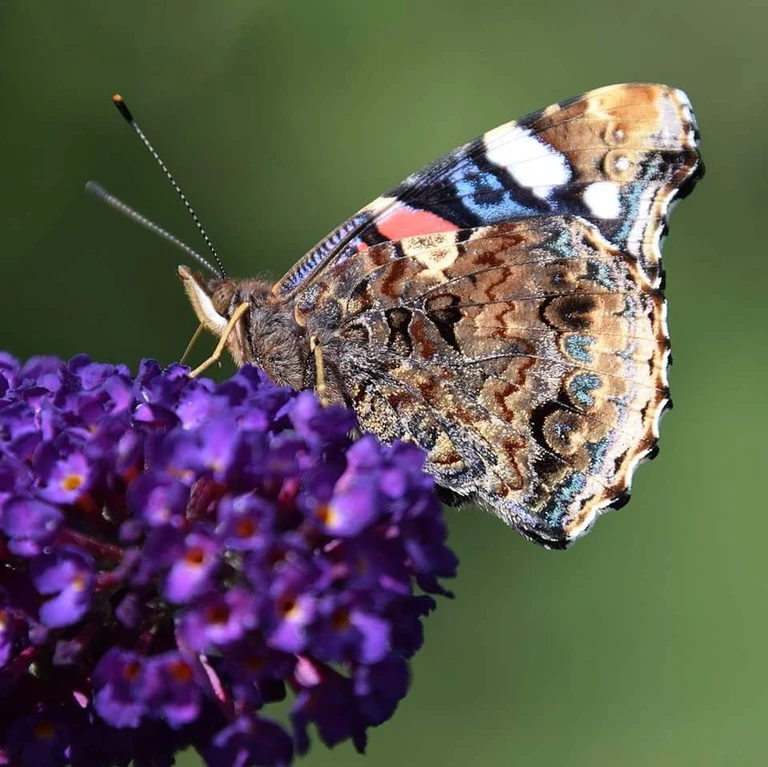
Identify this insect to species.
Vanessa atalanta
